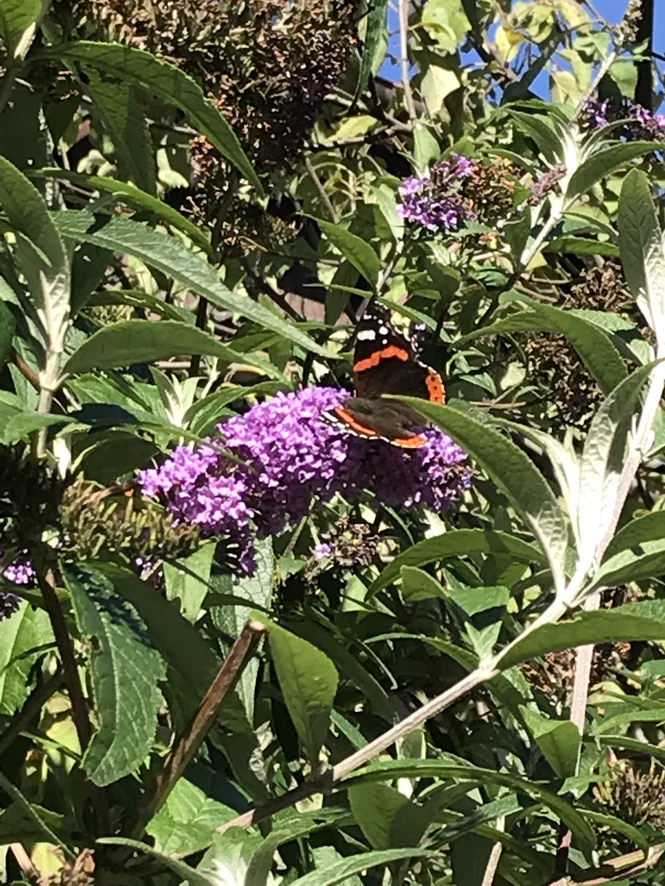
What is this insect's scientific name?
Vanessa atalanta
